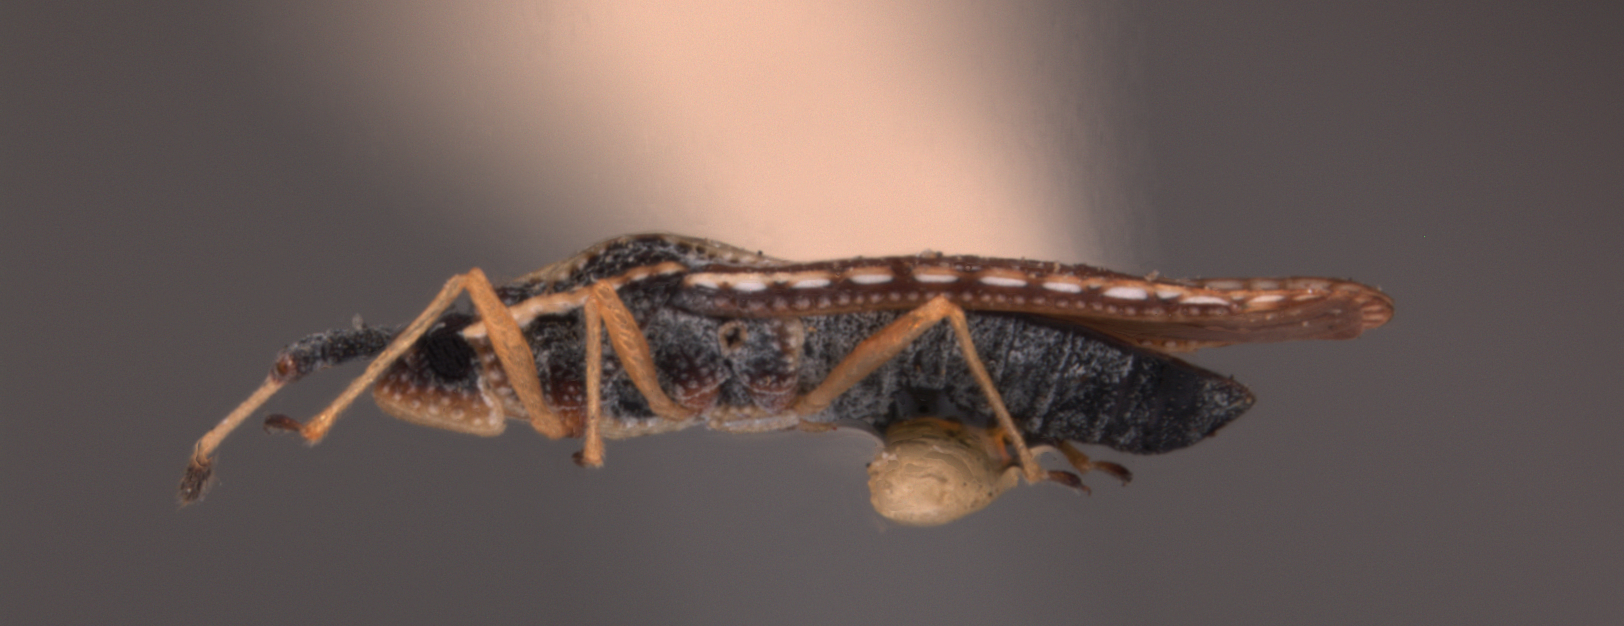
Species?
Atheas insignis
